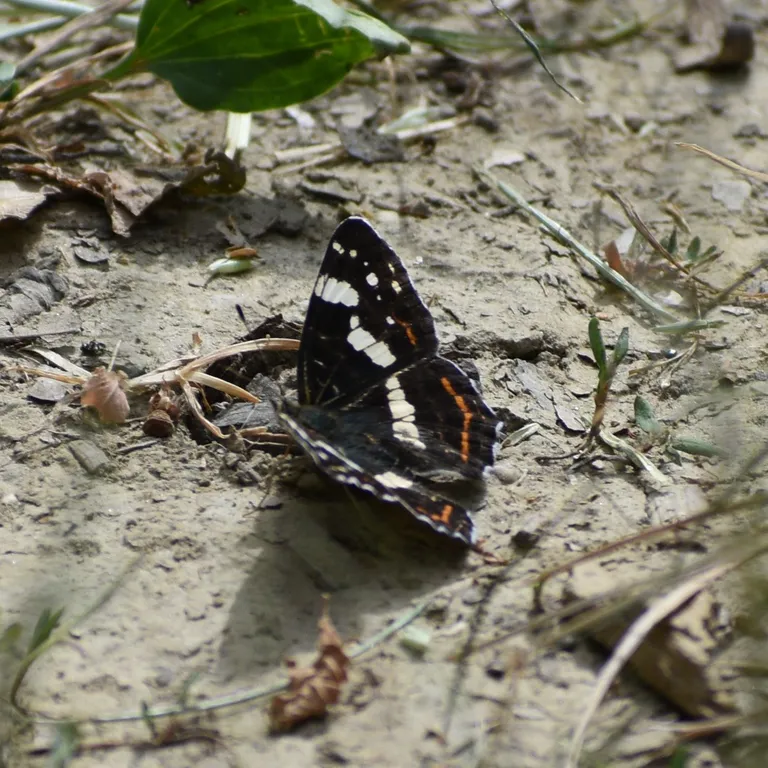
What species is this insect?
Araschnia levana
